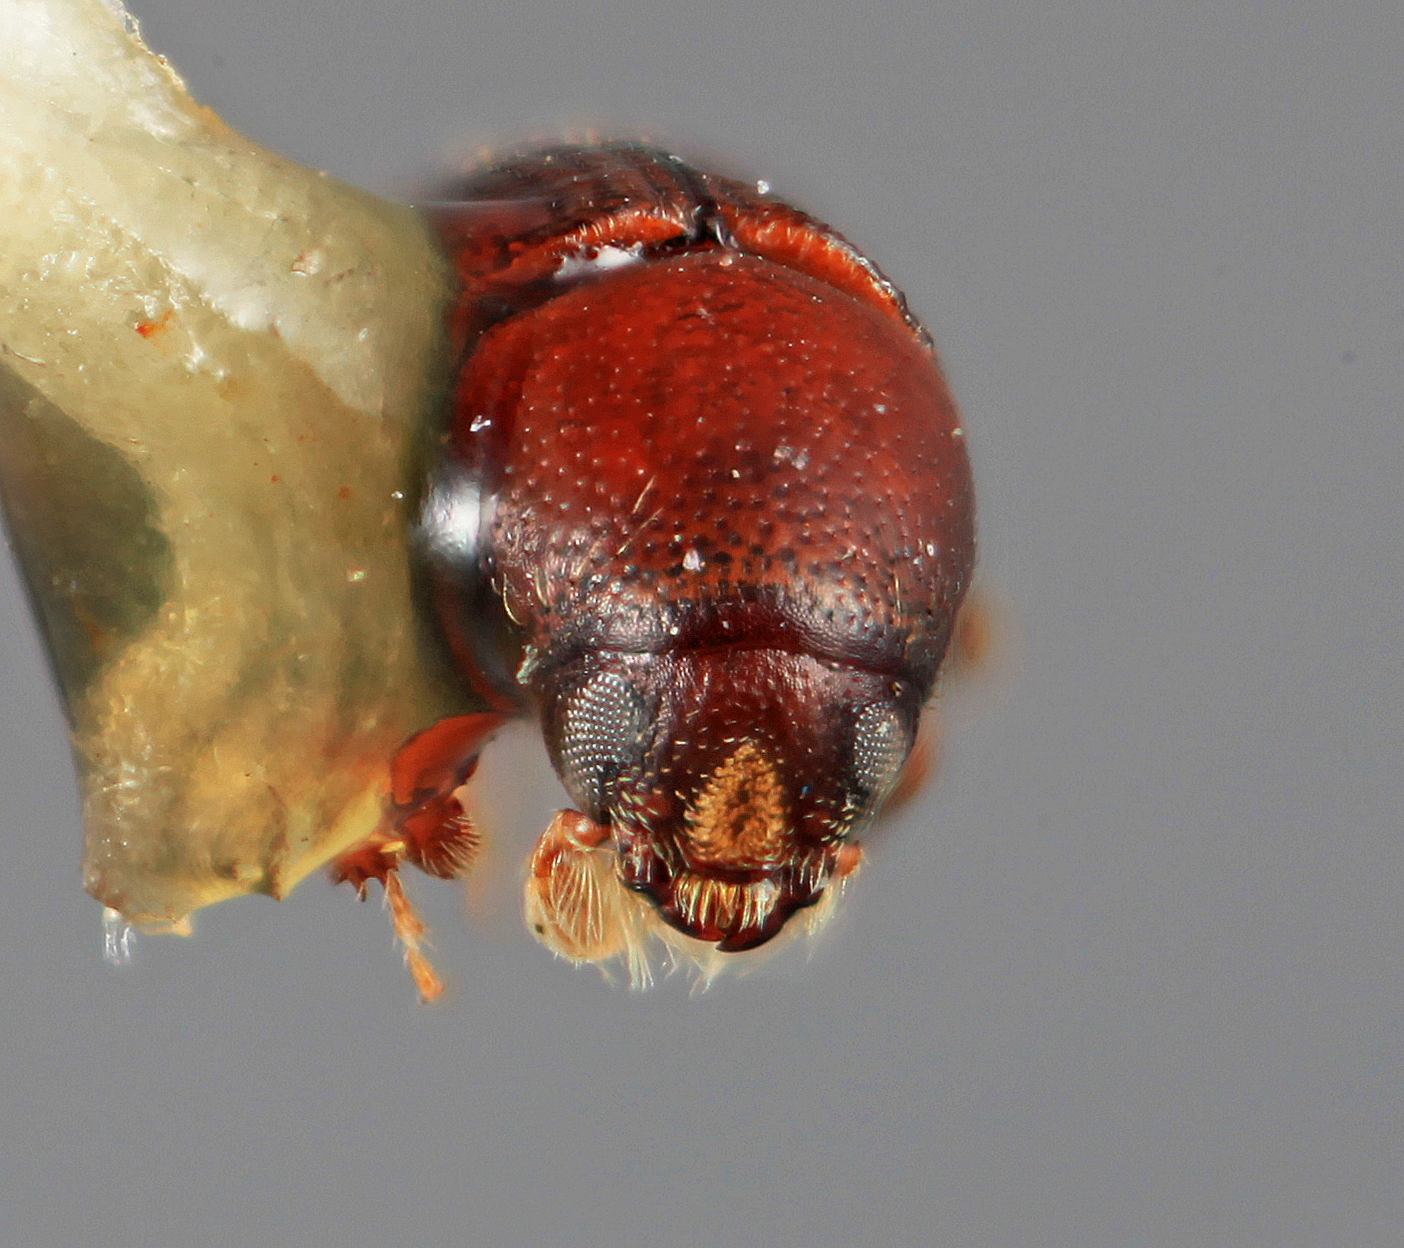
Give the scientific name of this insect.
Cnemonyx liratus (also Loganius liratus)
